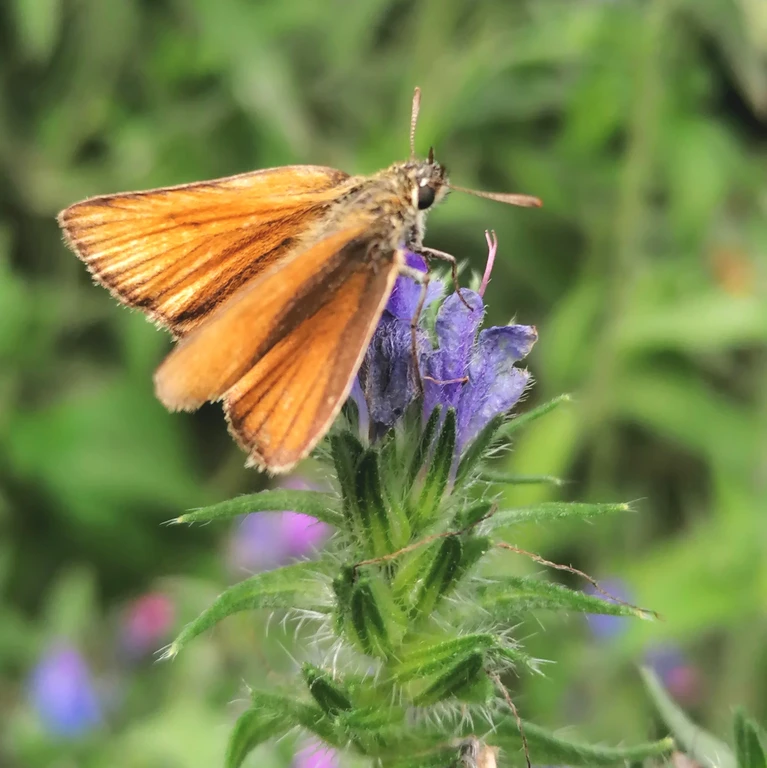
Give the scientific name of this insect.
Thymelicus sylvestris
